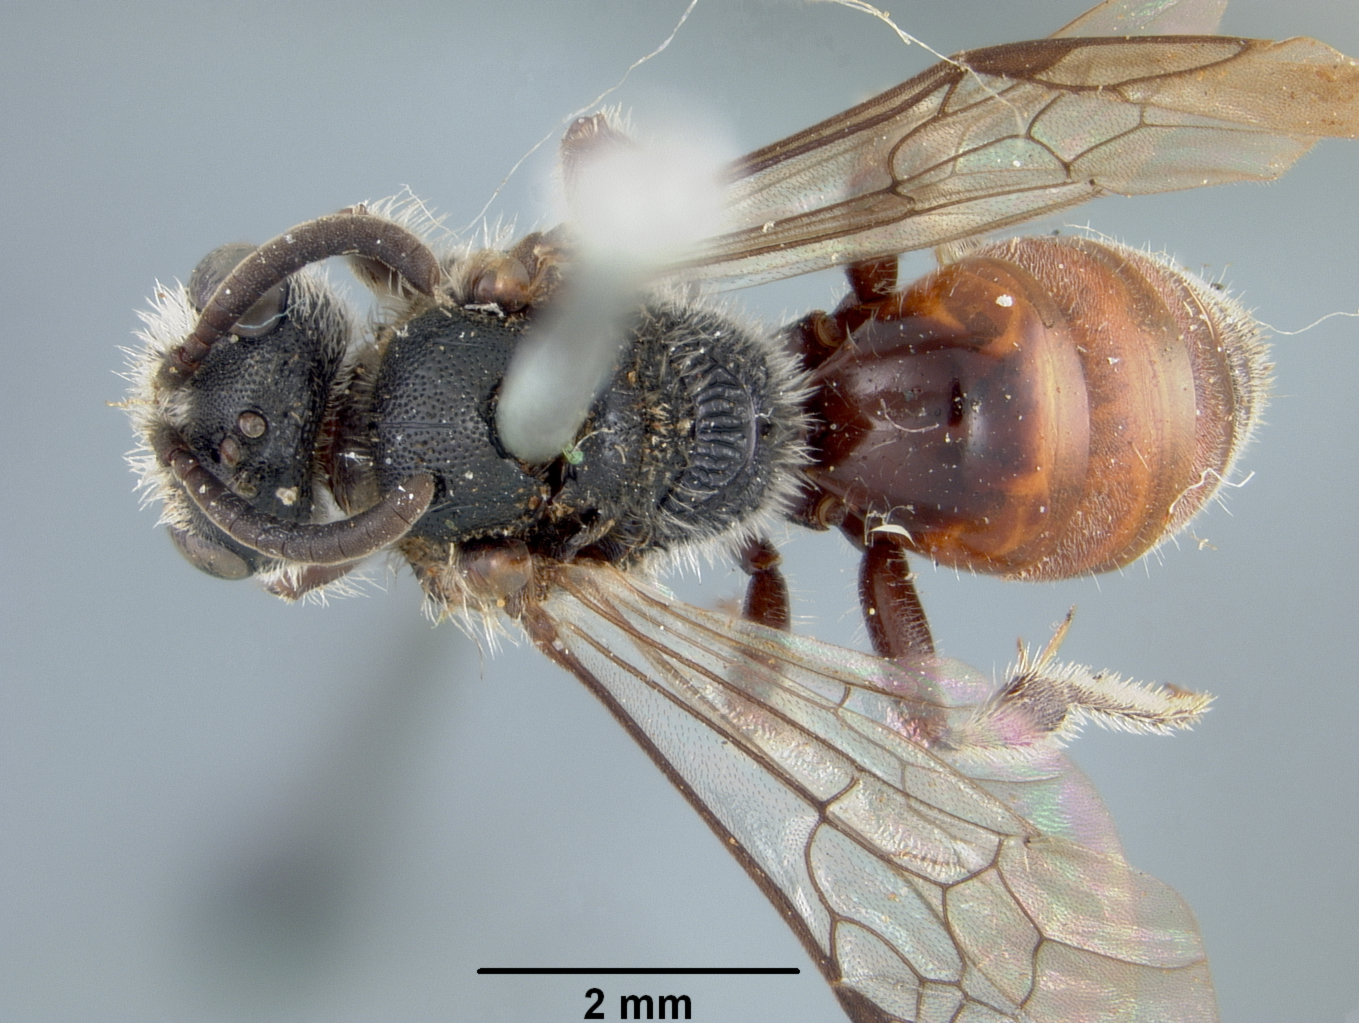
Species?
Sphecodes mexicanorum
